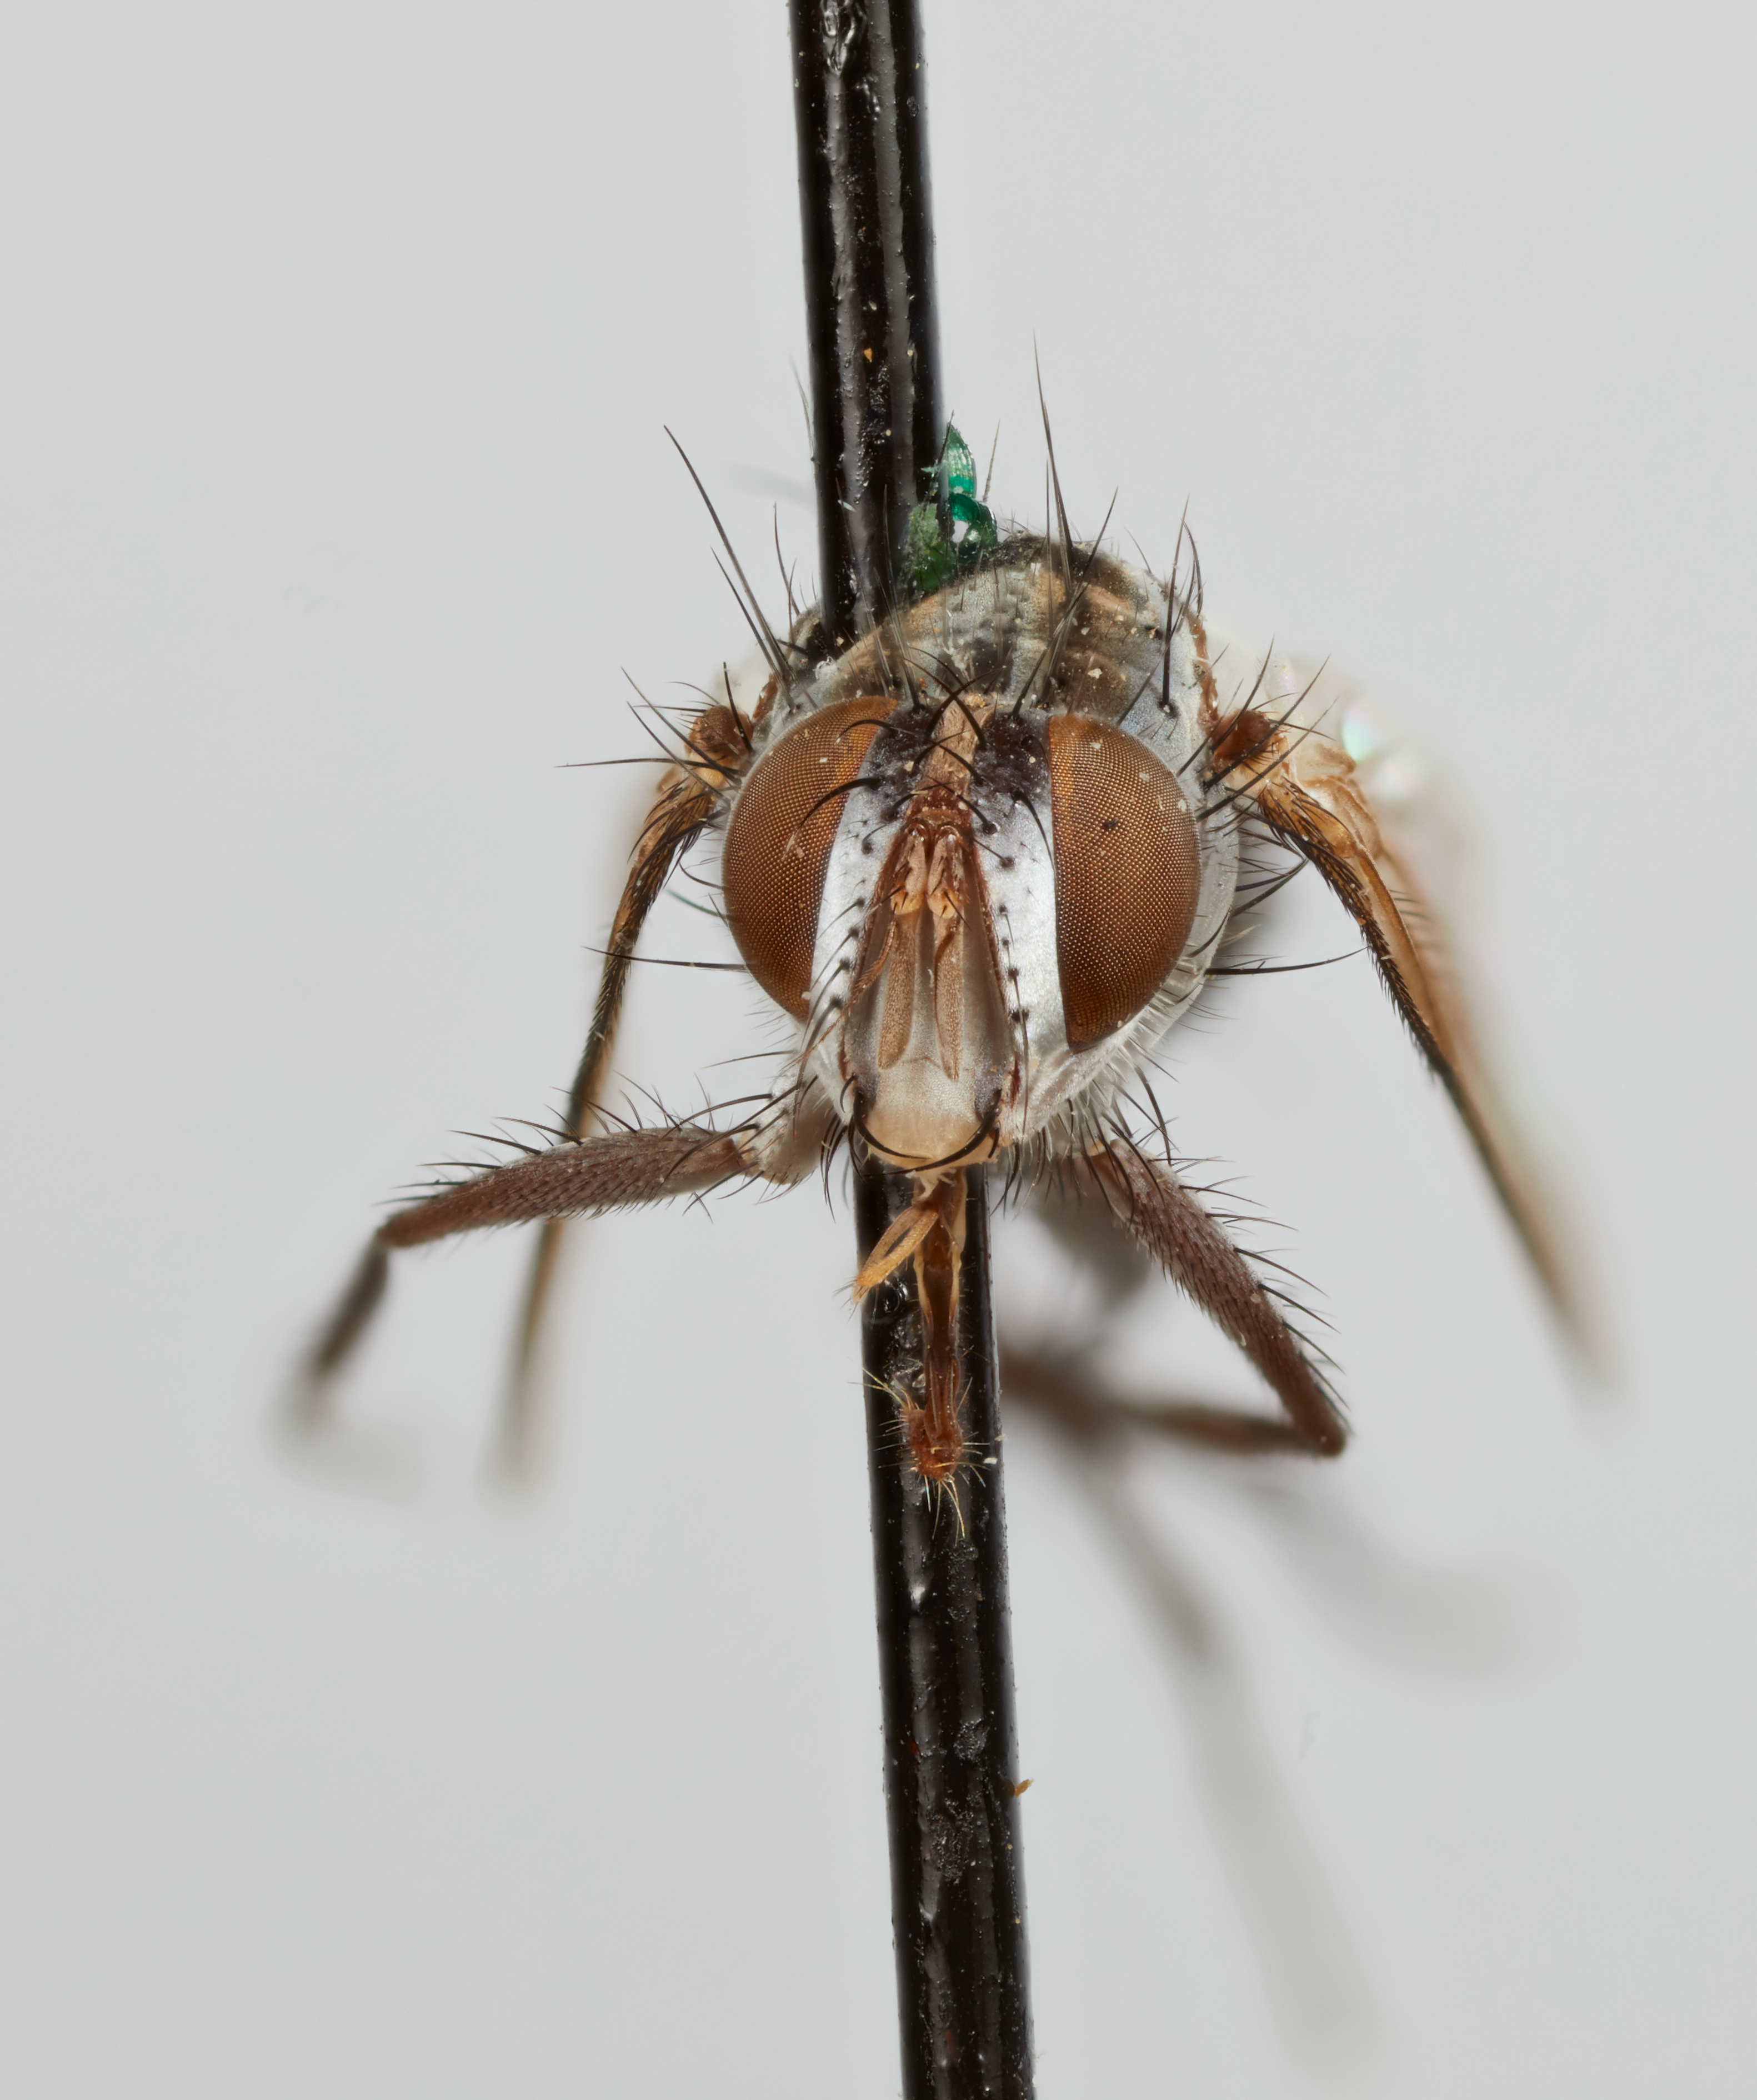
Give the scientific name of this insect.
Atrophopoda peruana
